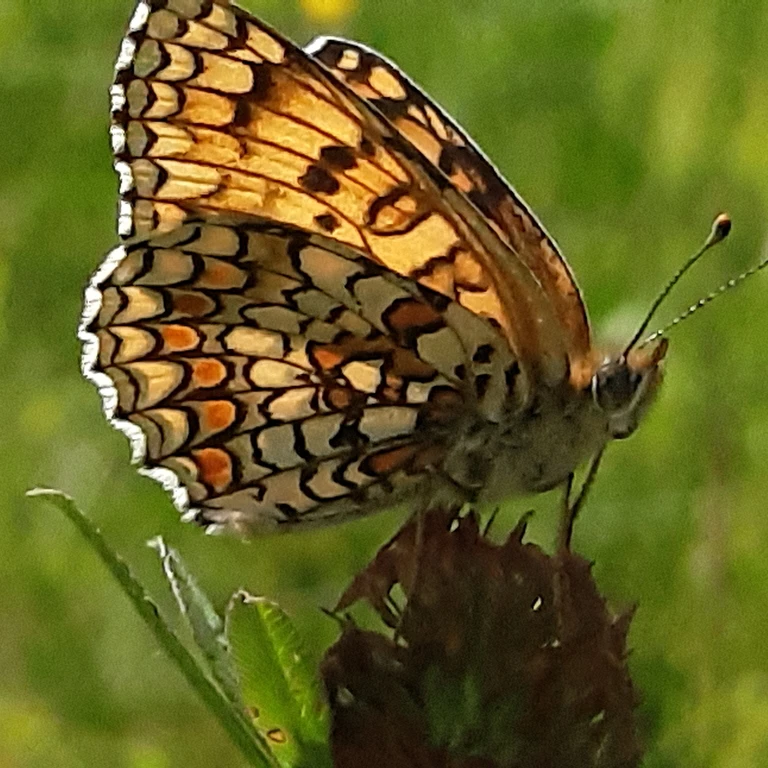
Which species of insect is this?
Melitaea phoebe
